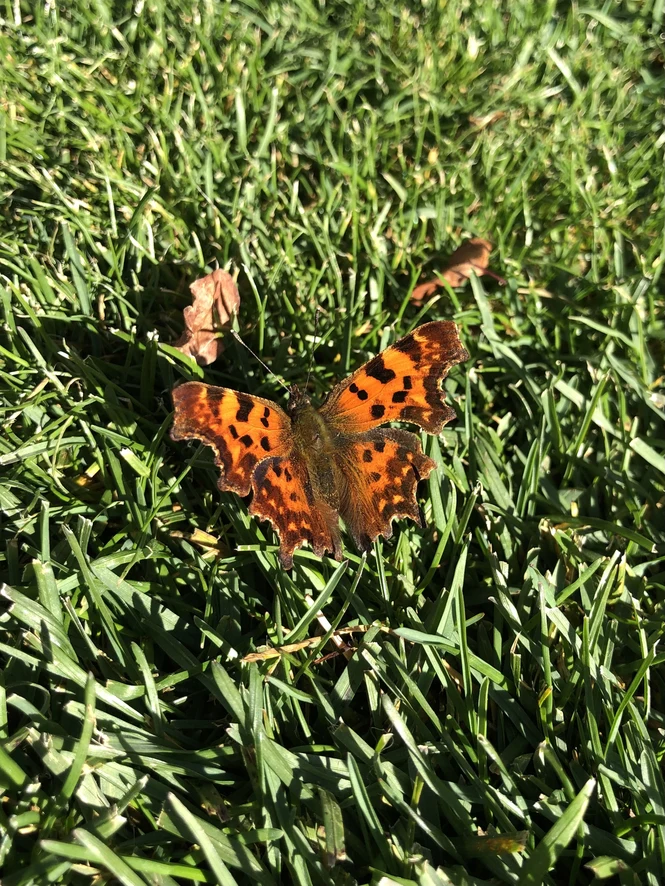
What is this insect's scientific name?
Polygonia c-album
